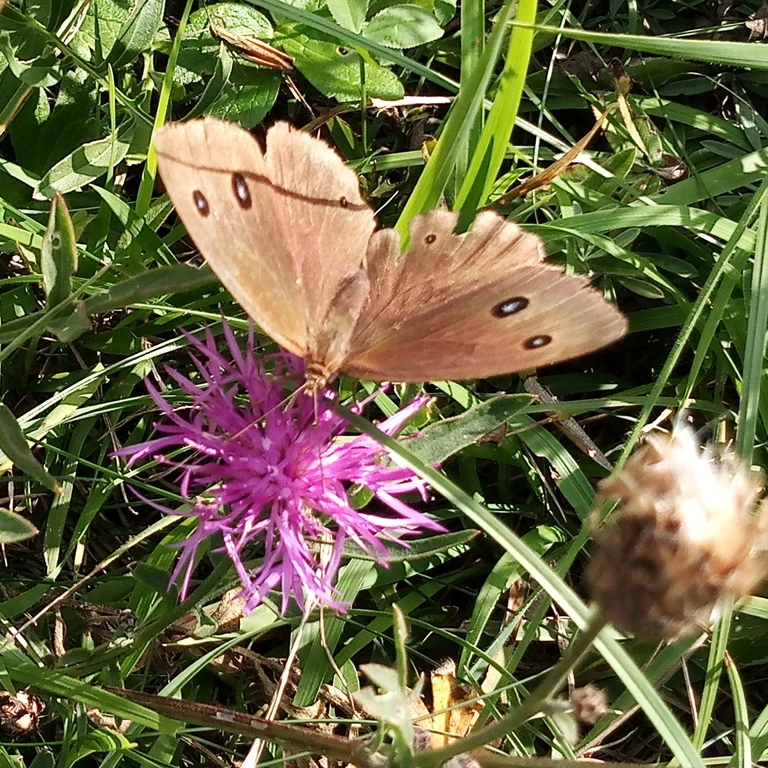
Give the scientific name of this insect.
Minois dryas
